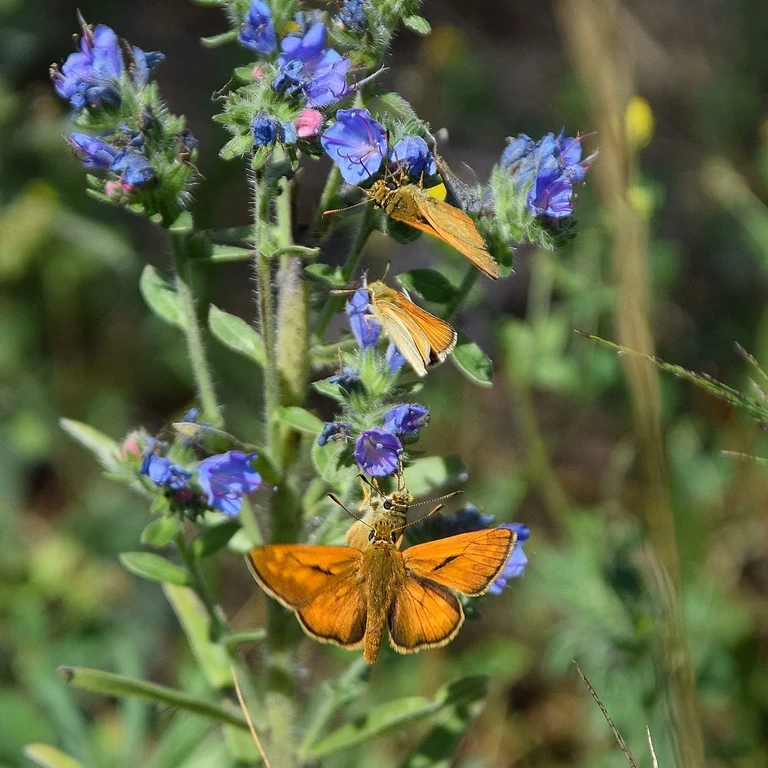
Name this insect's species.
Ochlodes sylvanus (also Ochlodes venata)
